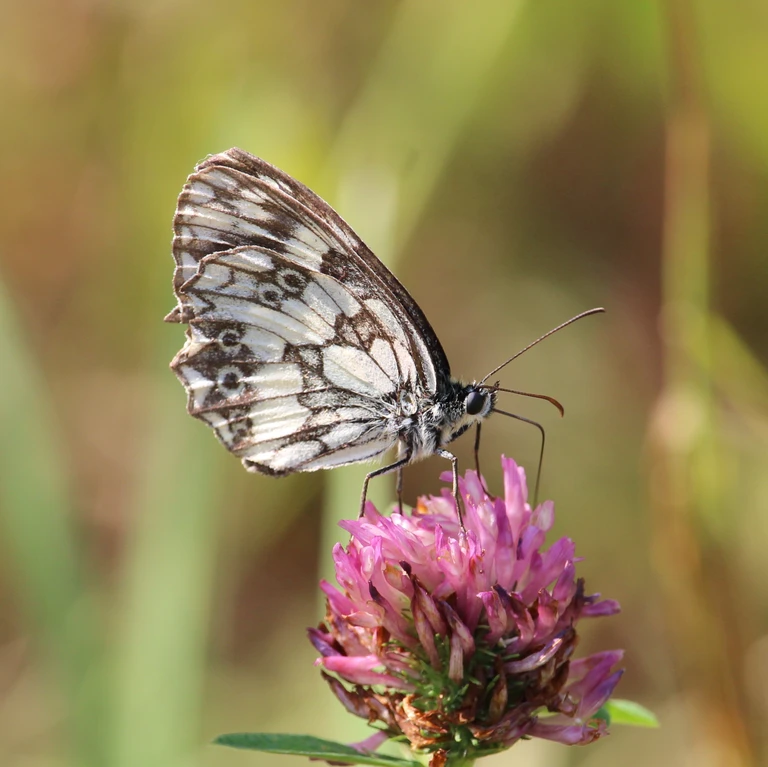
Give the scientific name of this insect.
Melanargia galathea
